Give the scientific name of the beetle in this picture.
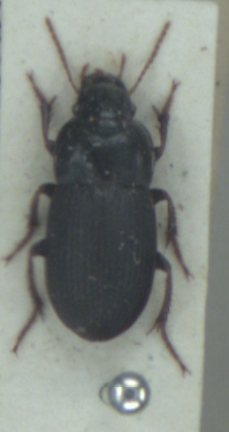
Harpalus tardus
